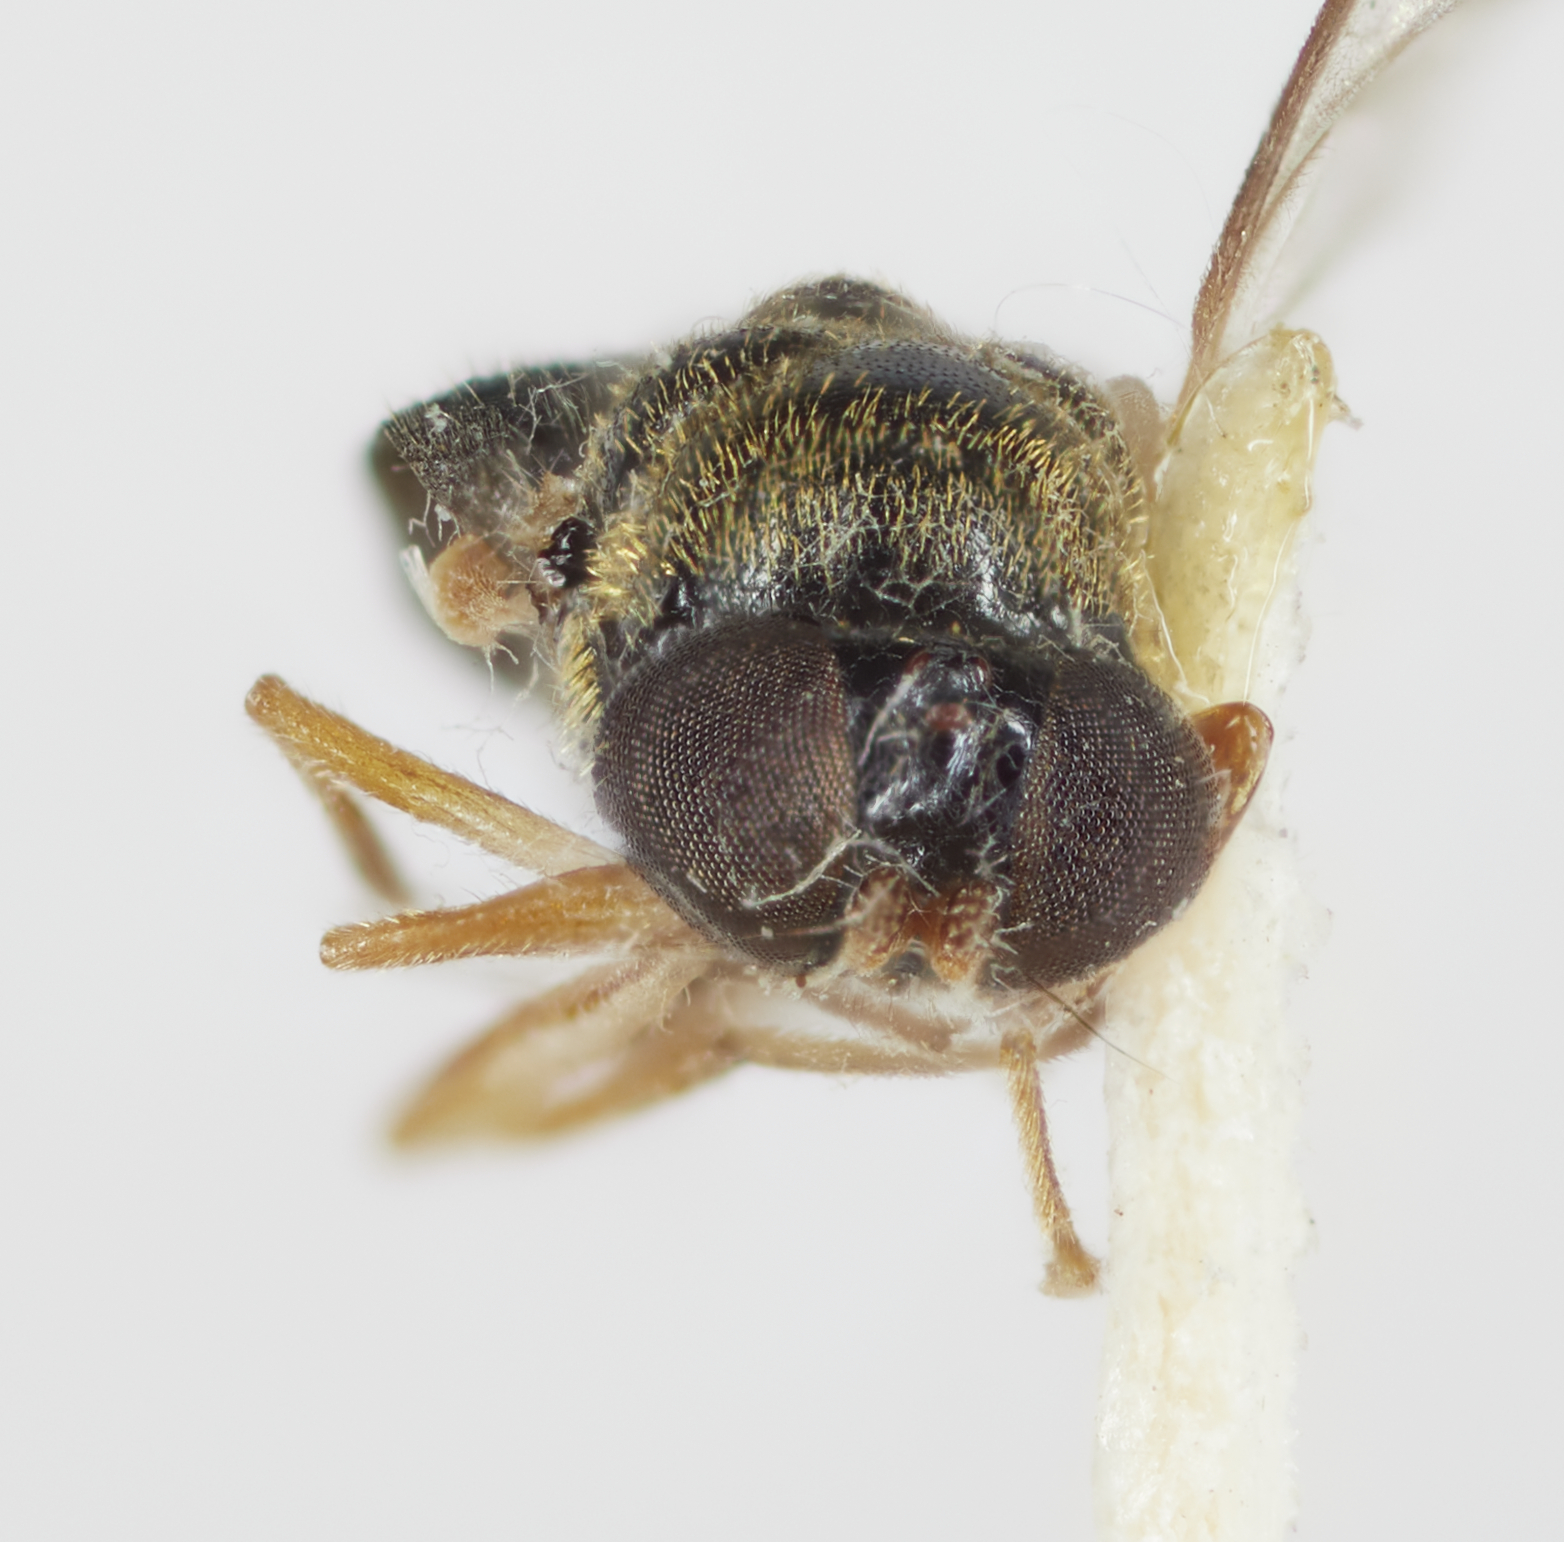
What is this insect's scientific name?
Paracechorismenus guamae
